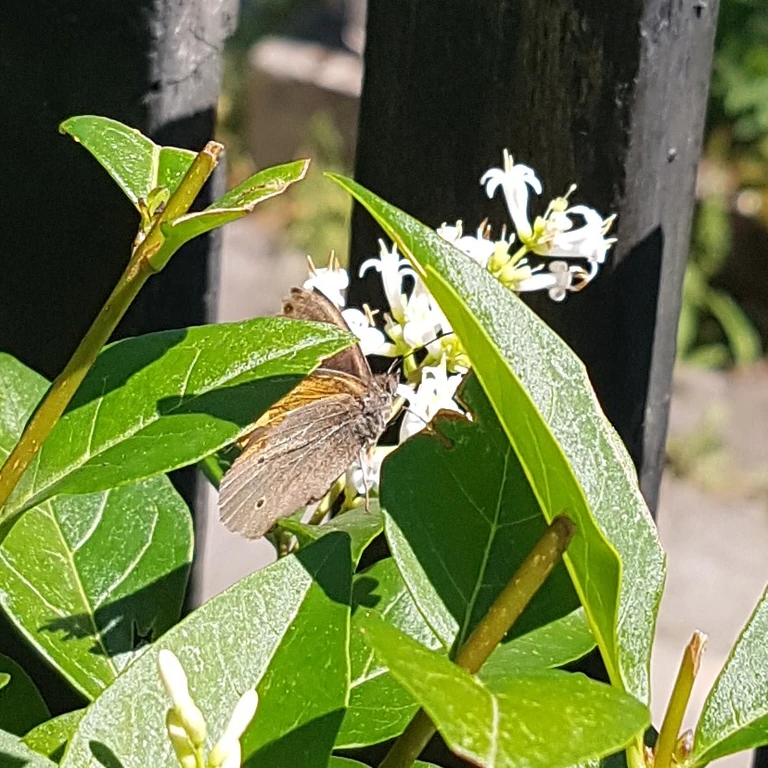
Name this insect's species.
Maniola jurtina
